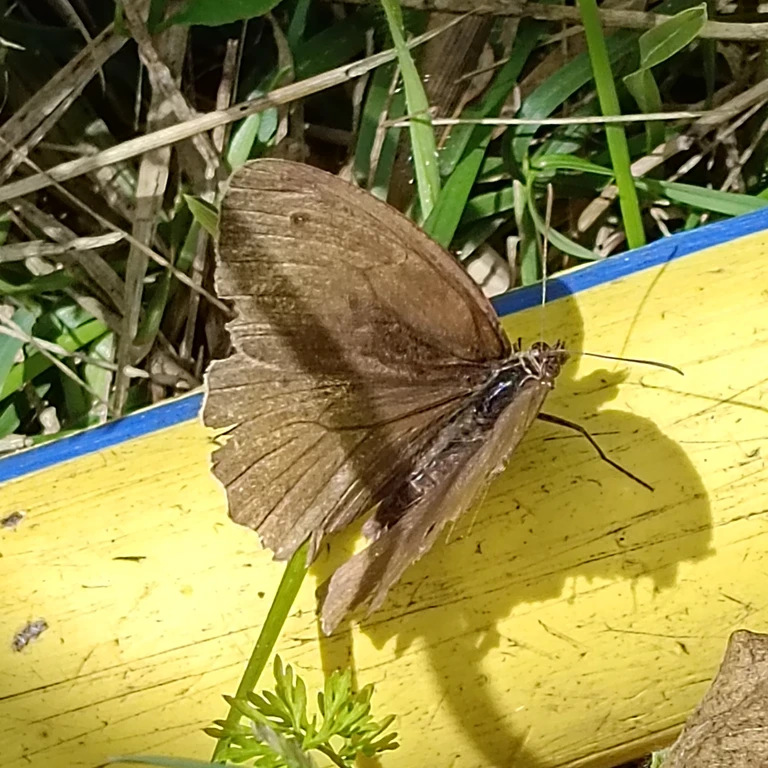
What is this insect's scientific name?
Maniola jurtina
